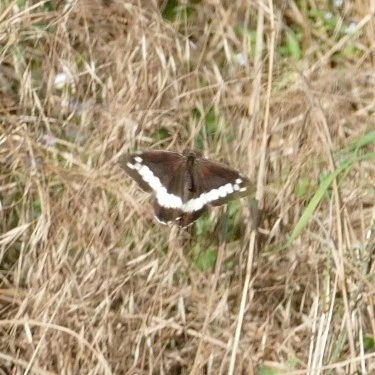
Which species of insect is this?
Brintesia circe
